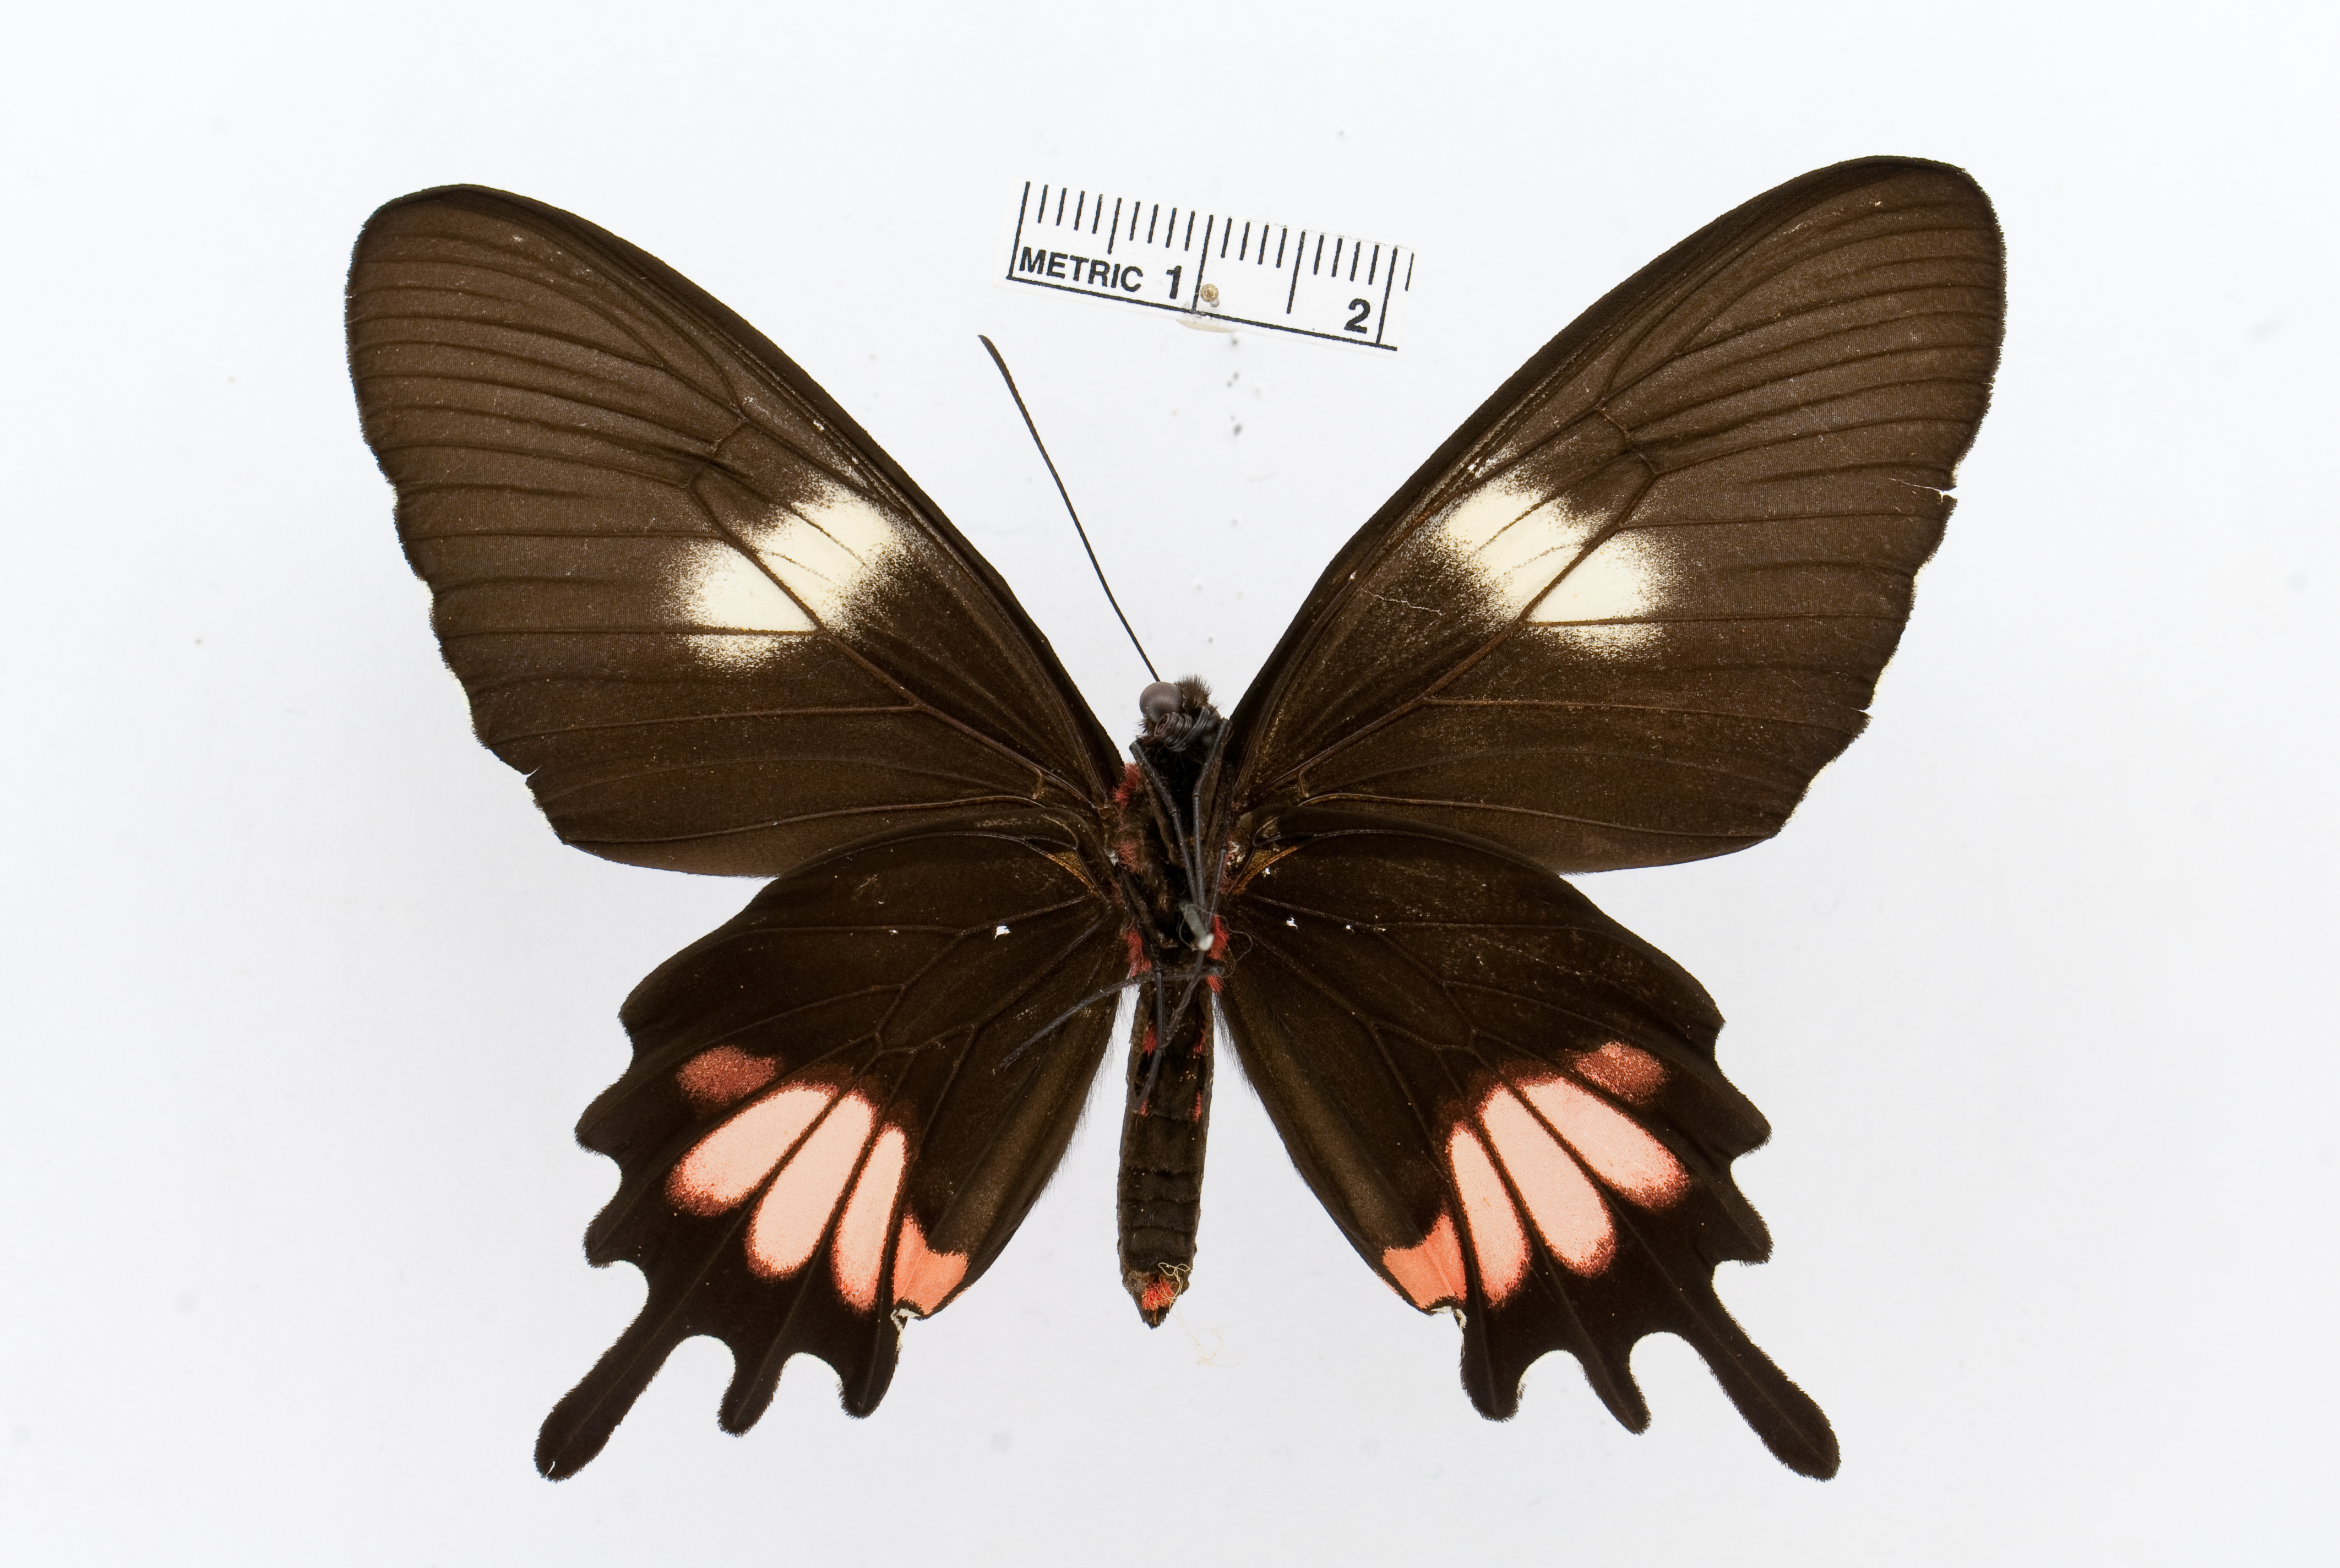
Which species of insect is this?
Parides proneus
